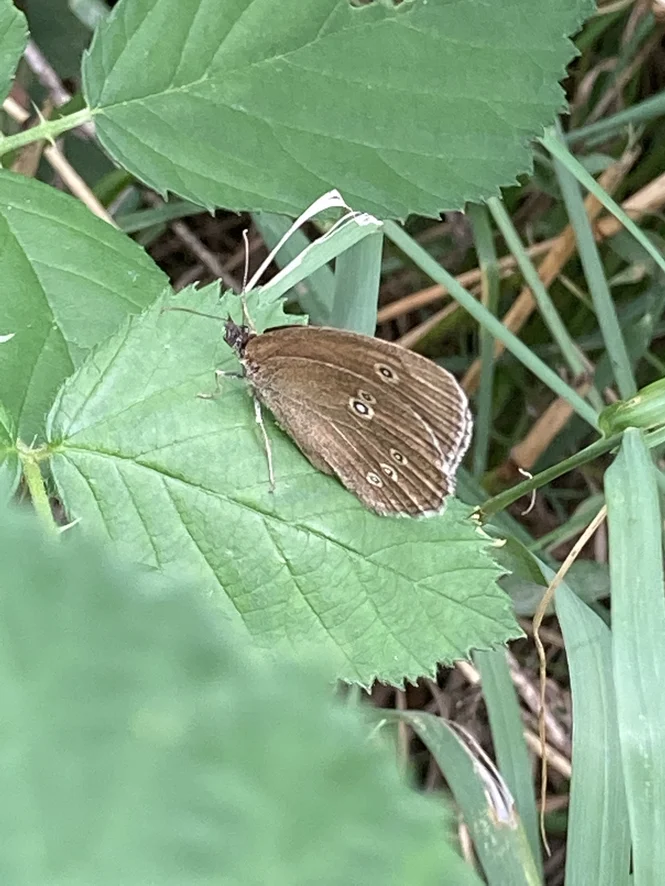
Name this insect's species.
Aphantopus hyperantus
